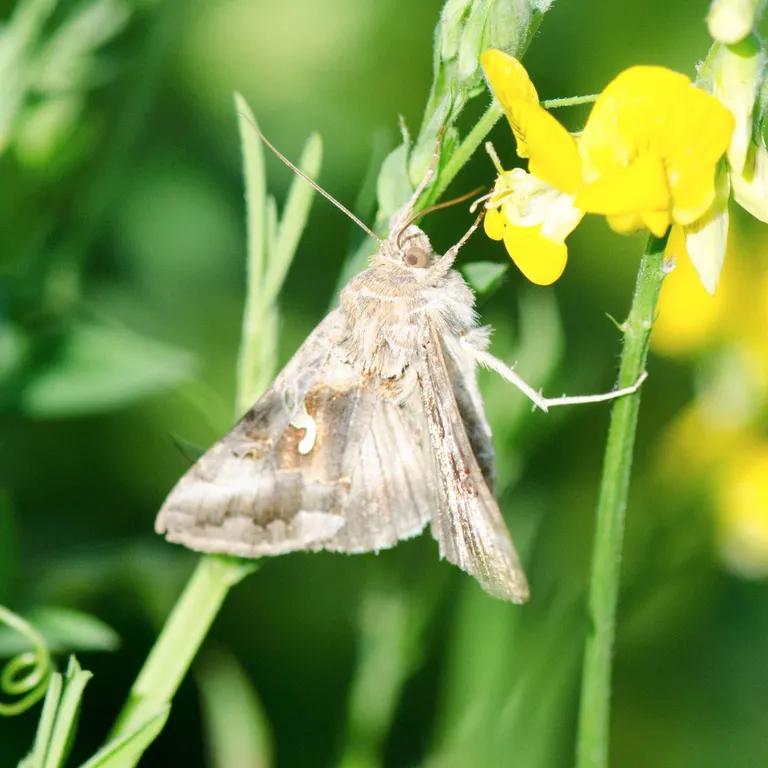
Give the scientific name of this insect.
Autographa gamma
